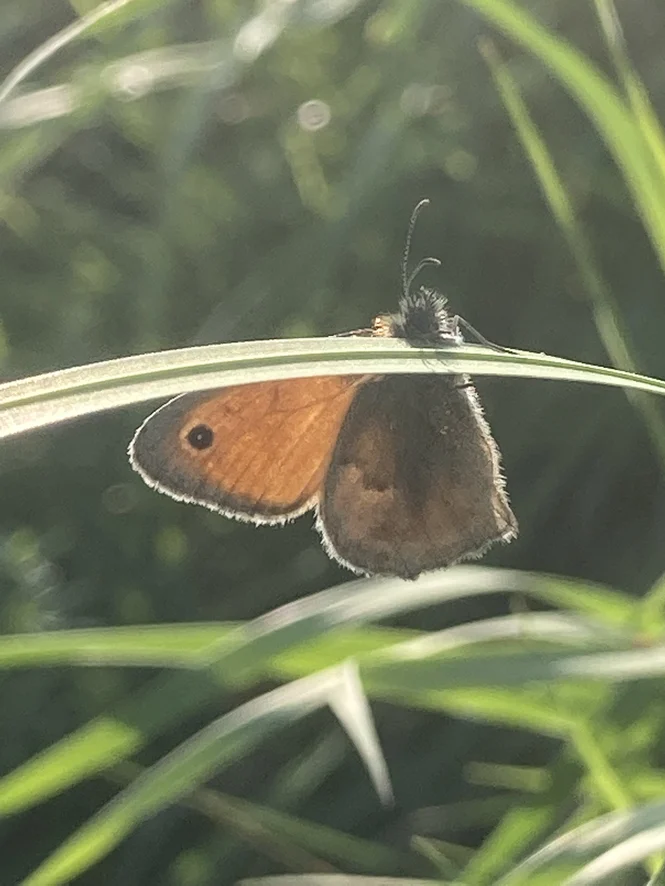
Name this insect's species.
Coenonympha pamphilus
